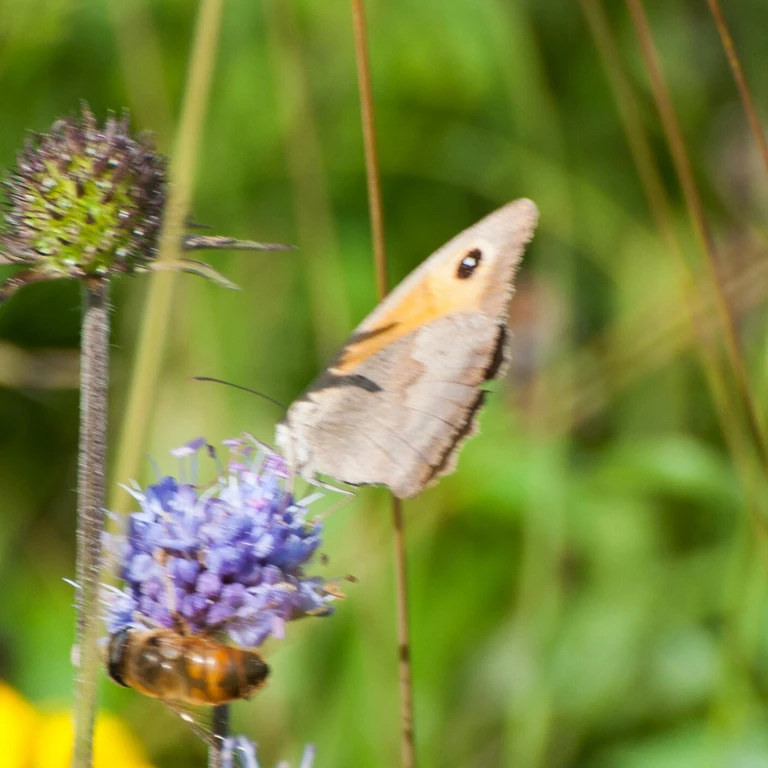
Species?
Maniola jurtina
